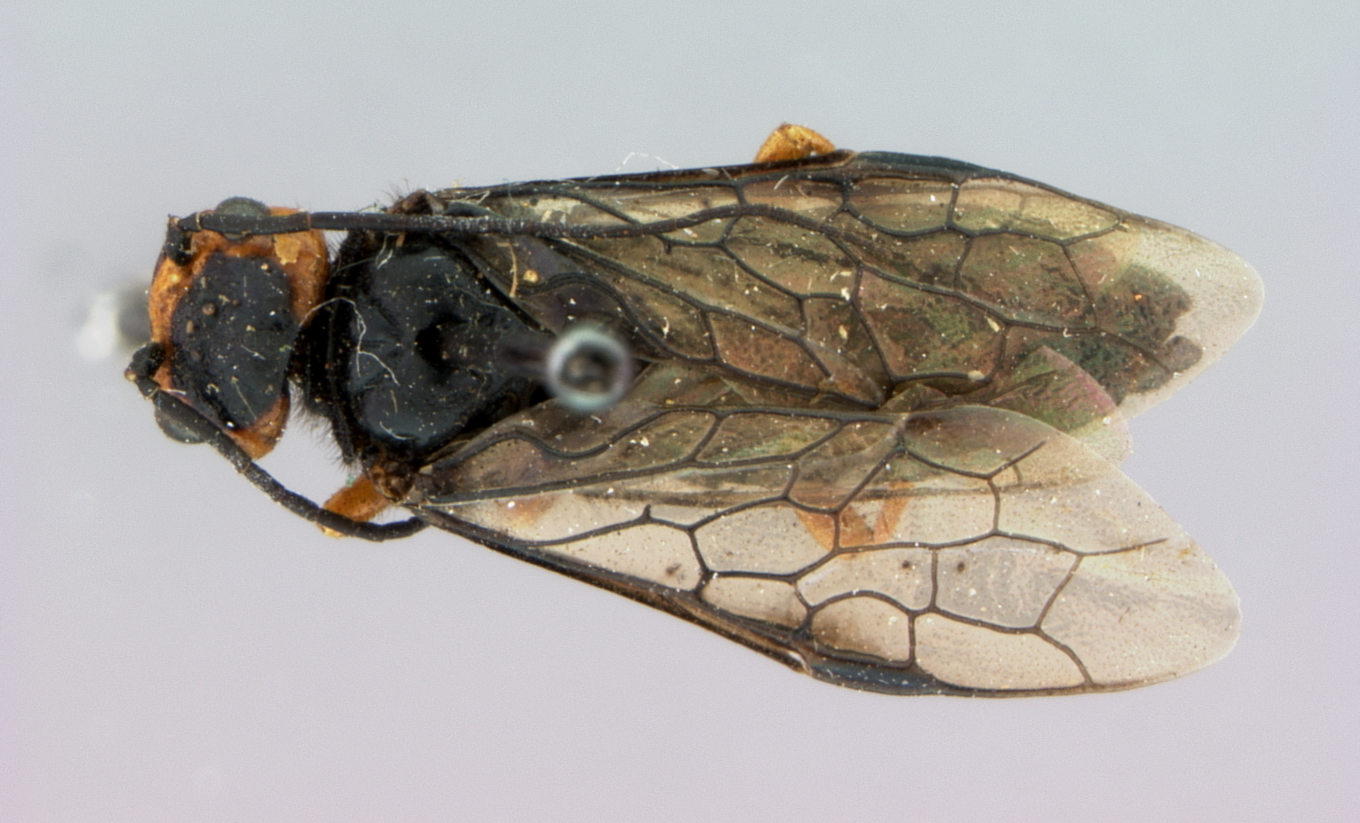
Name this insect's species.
Cephaleia hopkinsi
